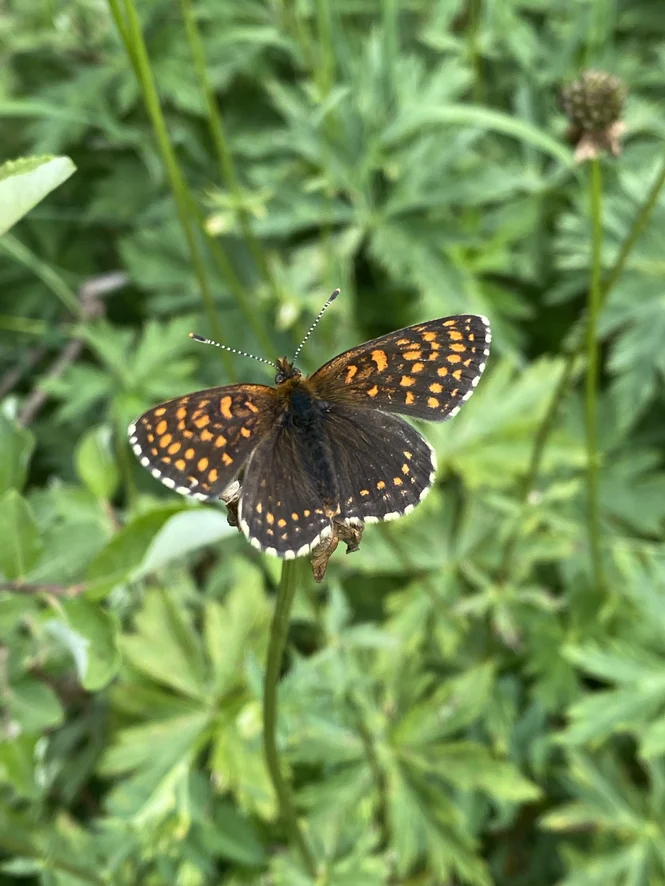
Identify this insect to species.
Melitaea diamina
